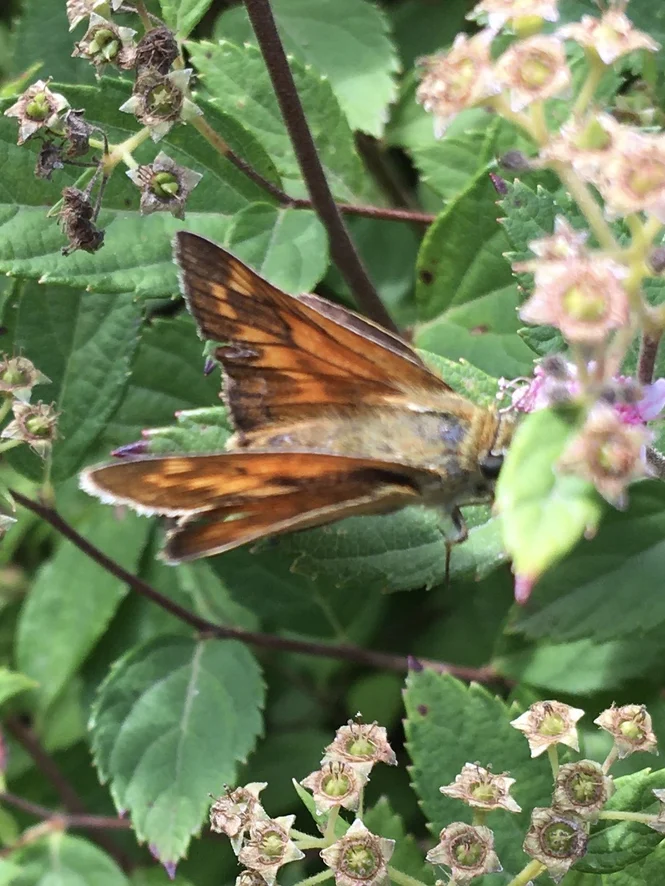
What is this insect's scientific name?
Ochlodes sylvanus (also Ochlodes venata)
